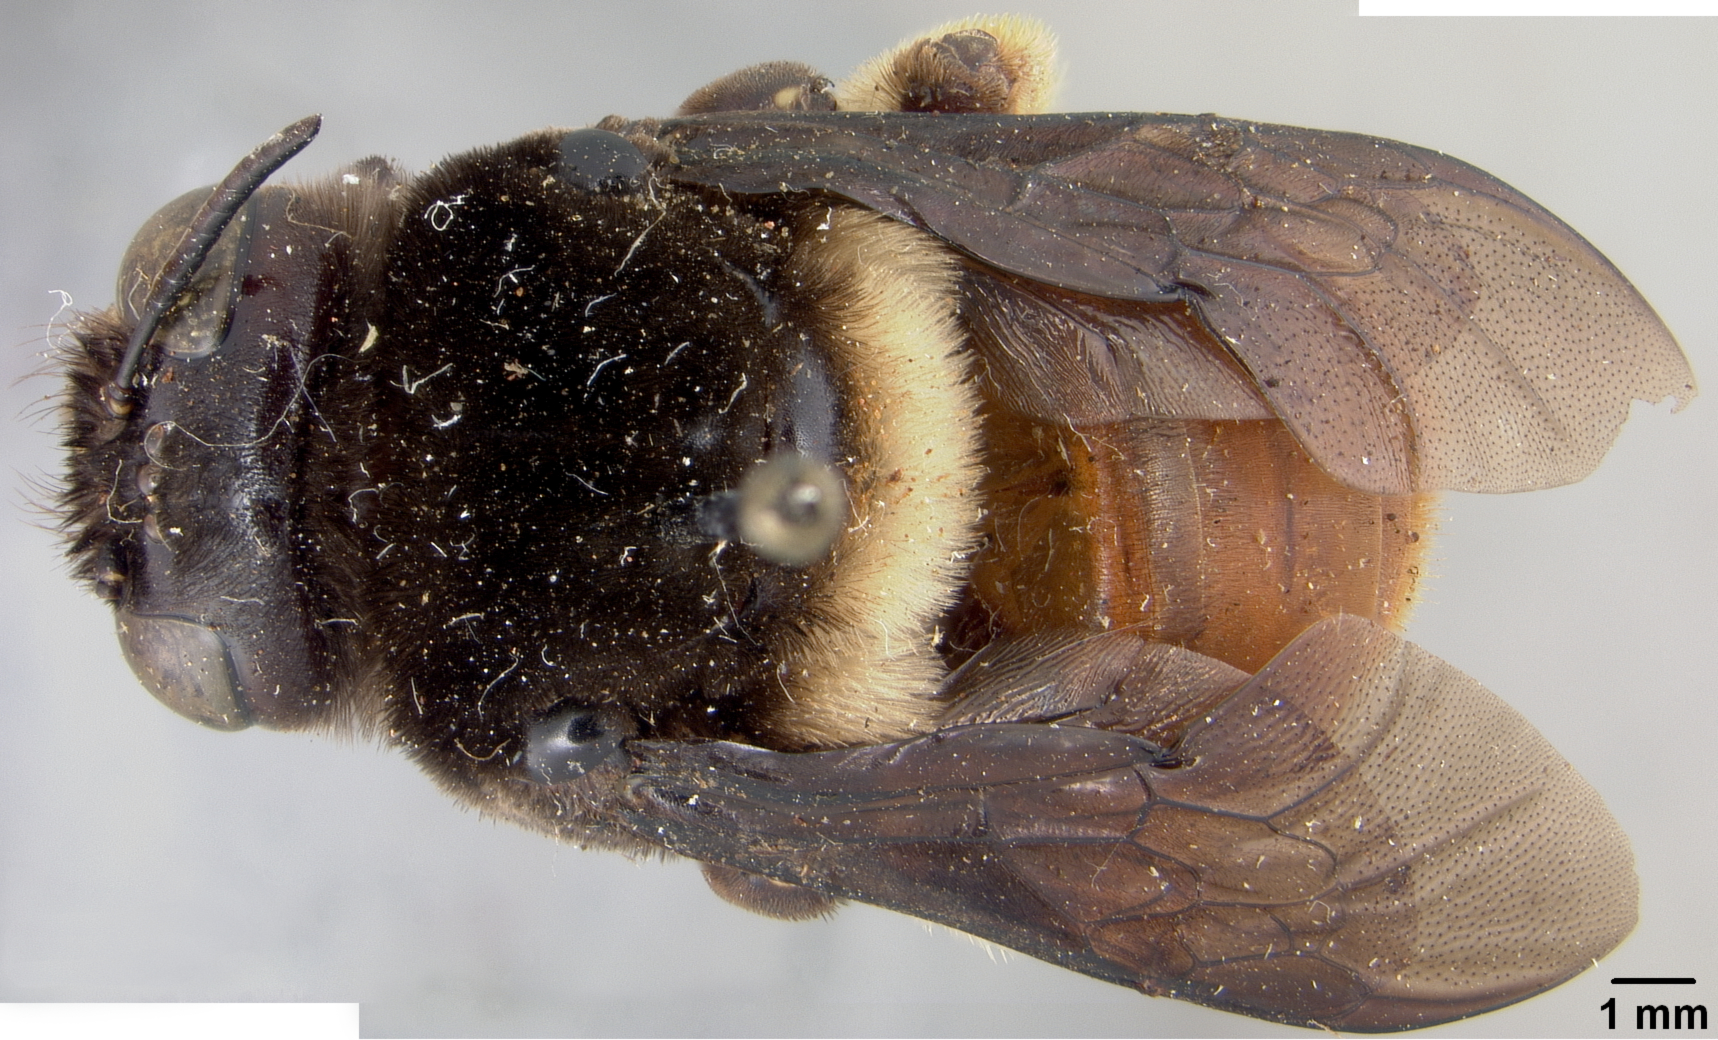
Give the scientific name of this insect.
Centris schwarzii
